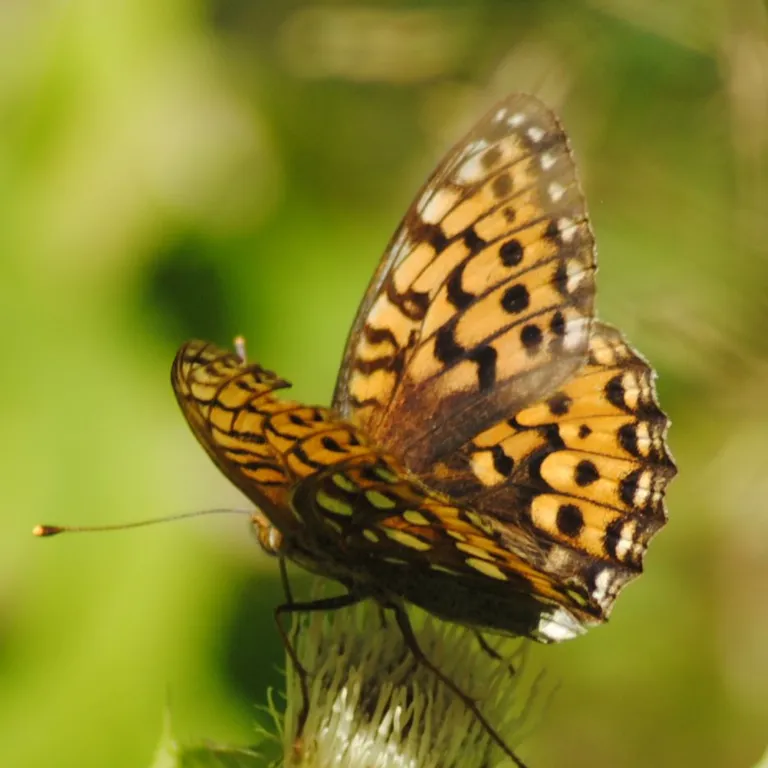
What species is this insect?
Speyeria aglaja
